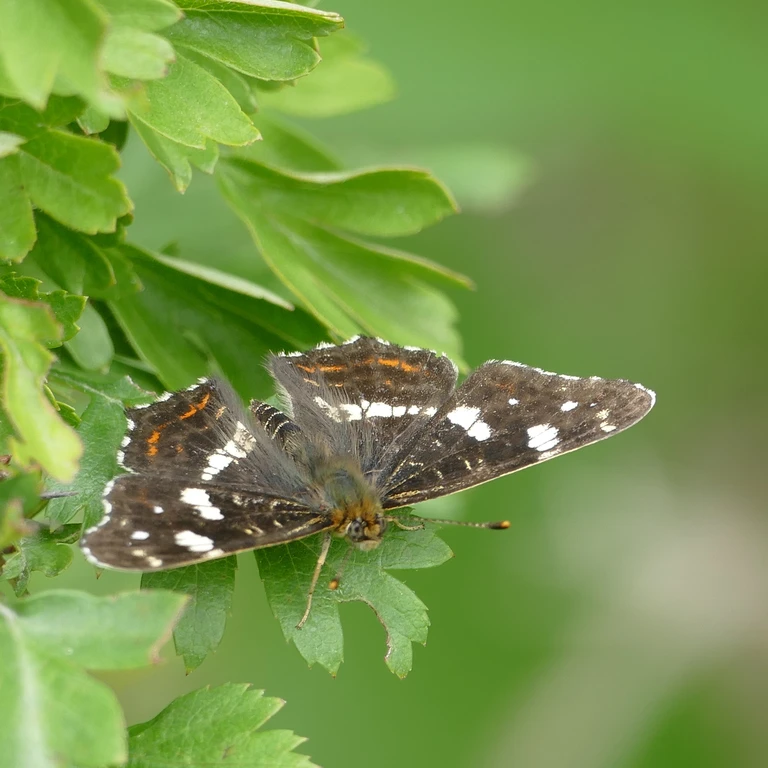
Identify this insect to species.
Araschnia levana
